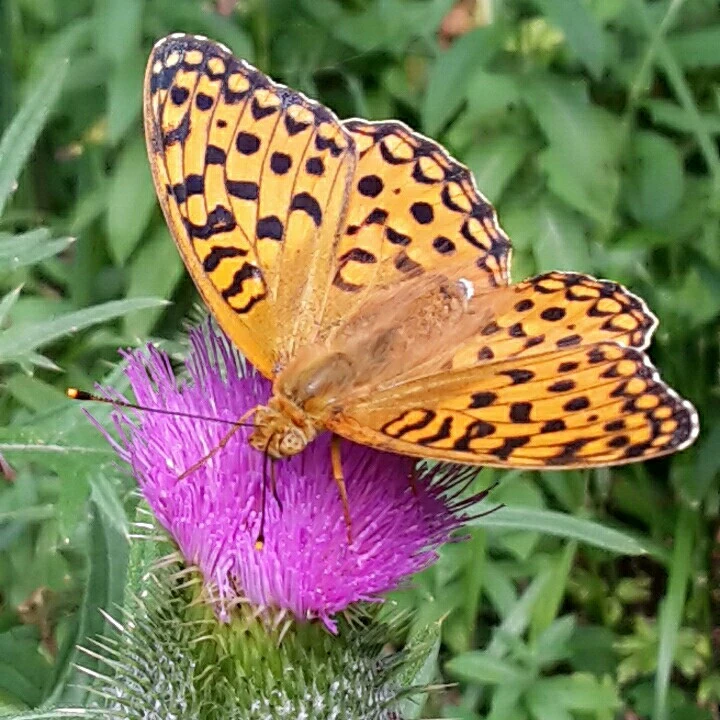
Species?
Fabriciana adippe
